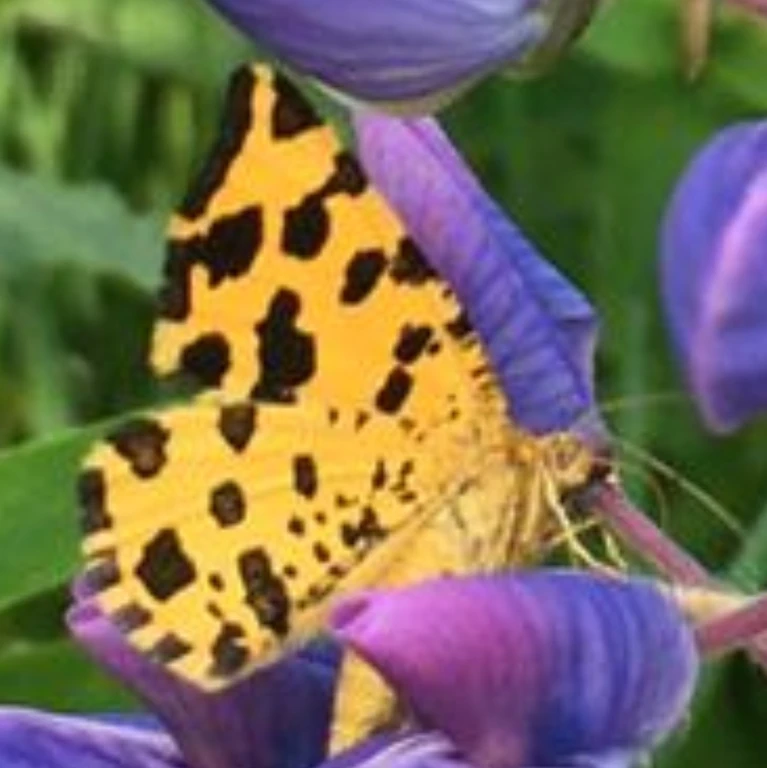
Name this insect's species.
Pseudopanthera macularia
